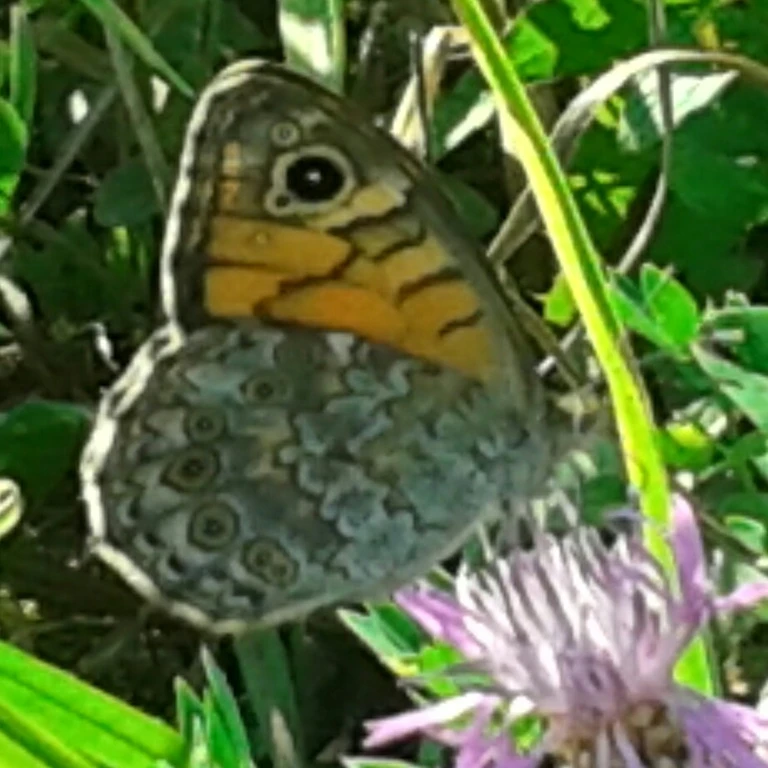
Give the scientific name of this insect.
Lasiommata megera (also Pararge megera)
